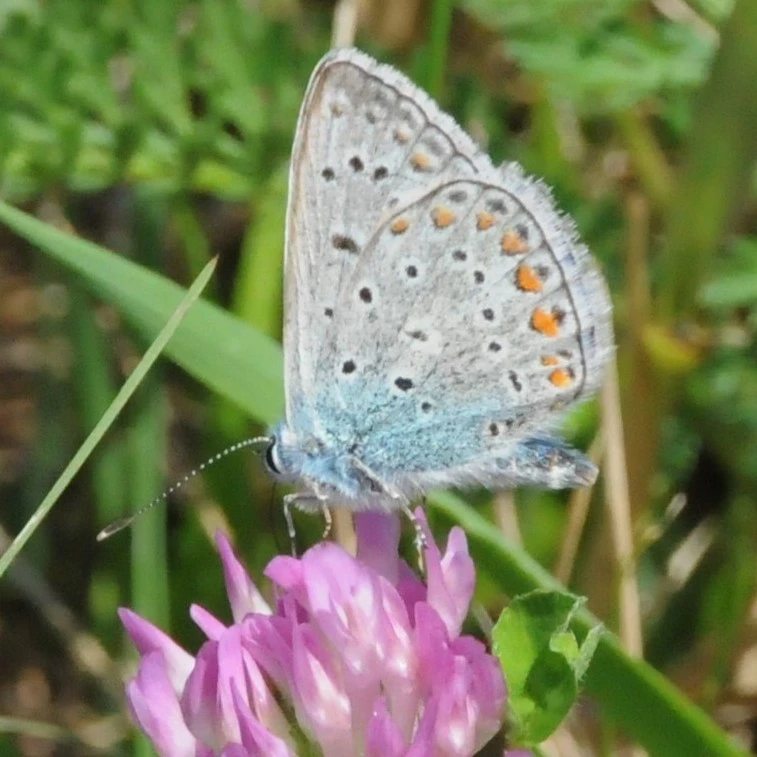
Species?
Polyommatus icarus
